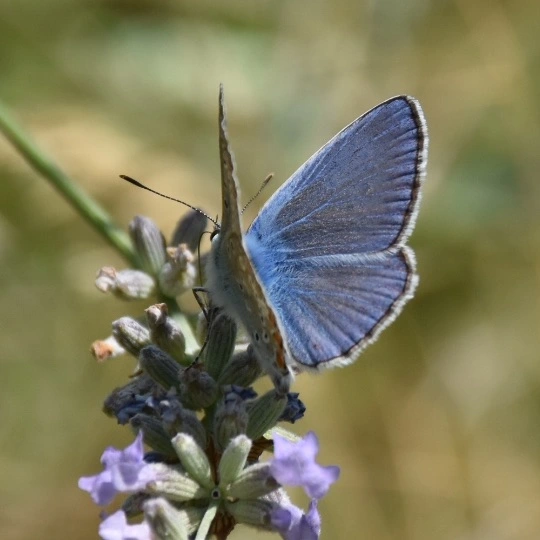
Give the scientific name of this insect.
Polyommatus icarus
